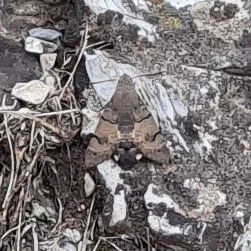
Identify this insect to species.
Macroglossum stellatarum
